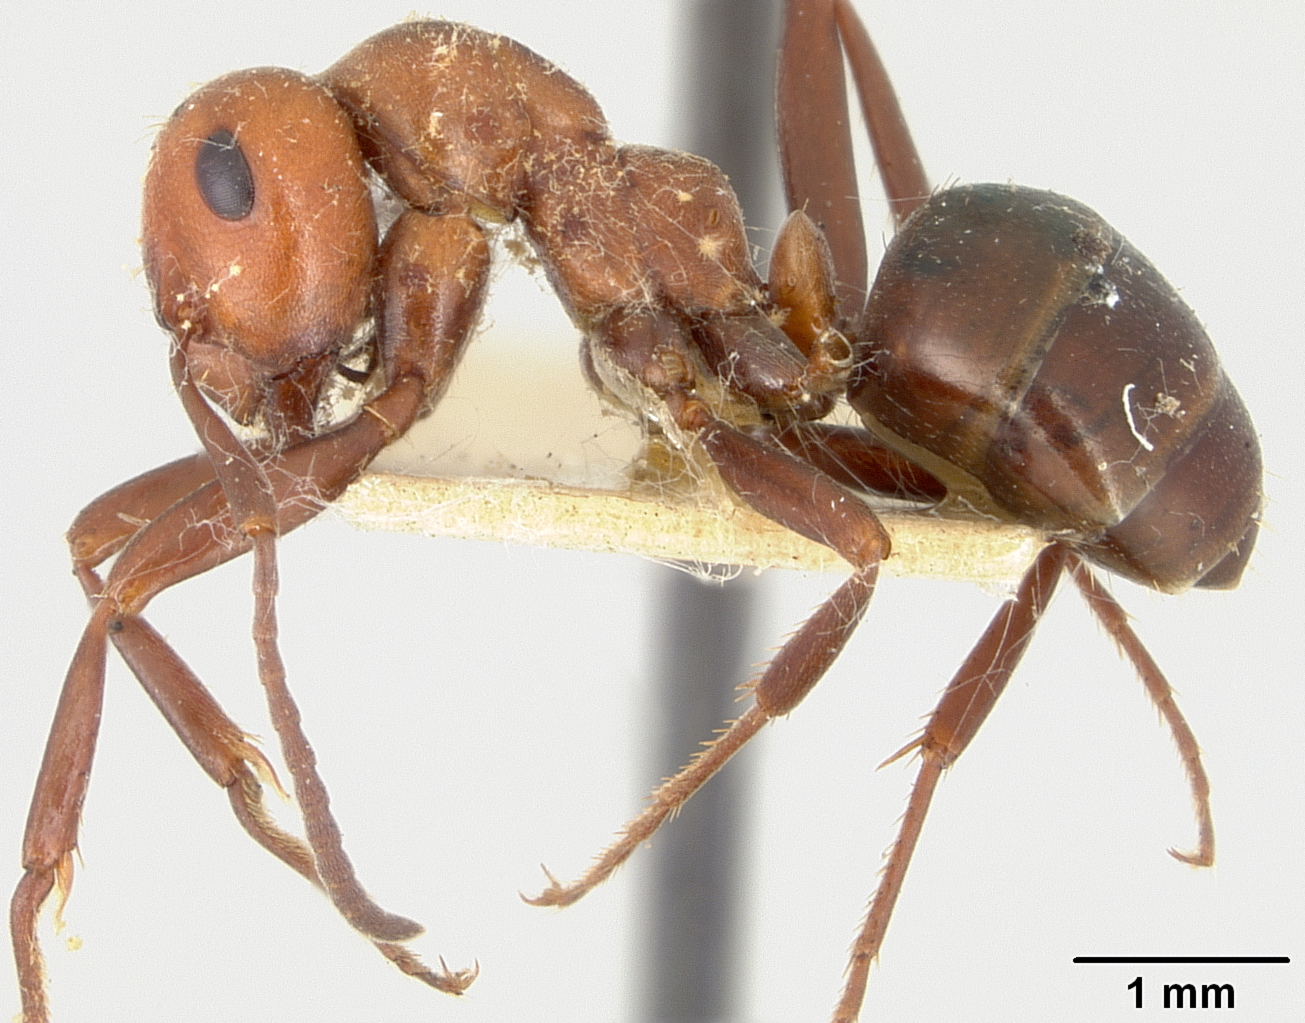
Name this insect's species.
Formica dakotensis
